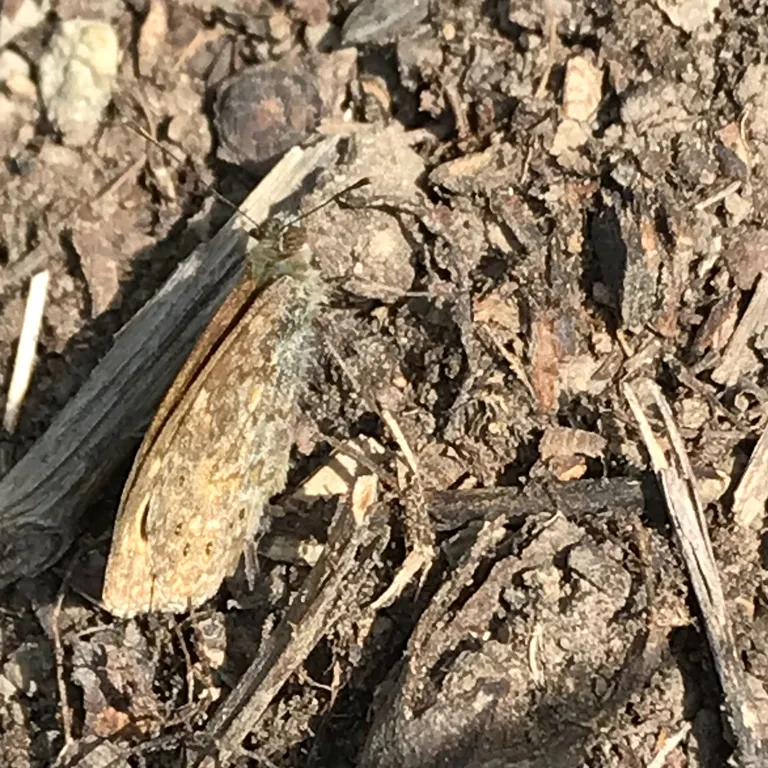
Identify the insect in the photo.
Lasiommata megera (also Pararge megera)
